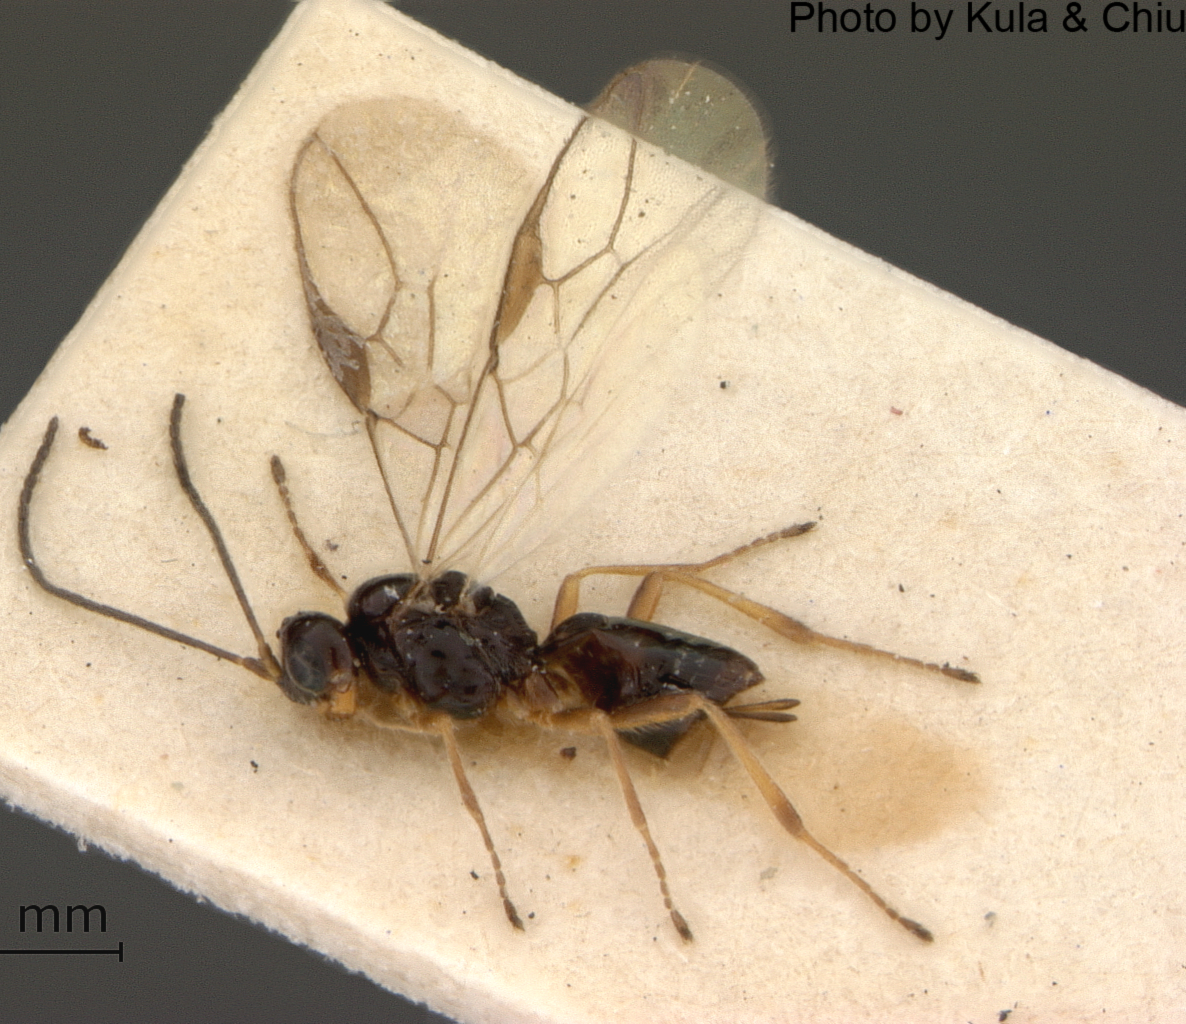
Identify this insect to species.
Alysia thapsina
